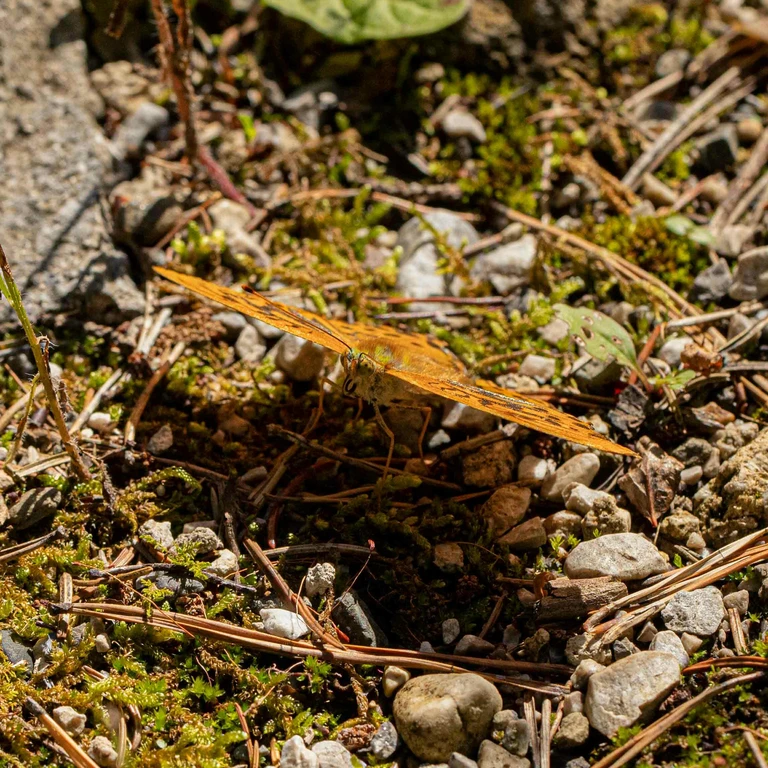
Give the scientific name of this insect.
Argynnis paphia
